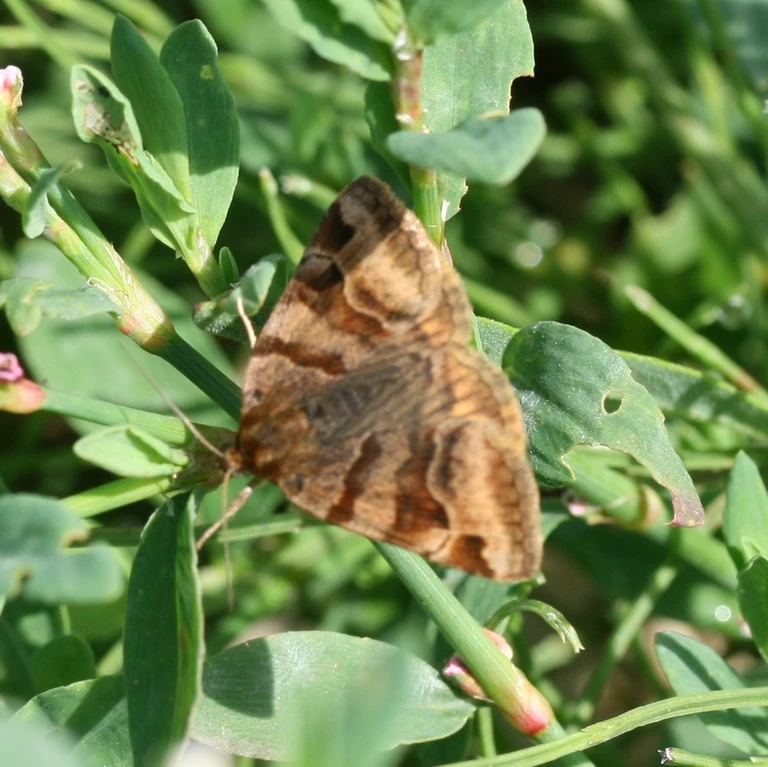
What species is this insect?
Euclidia glyphica
